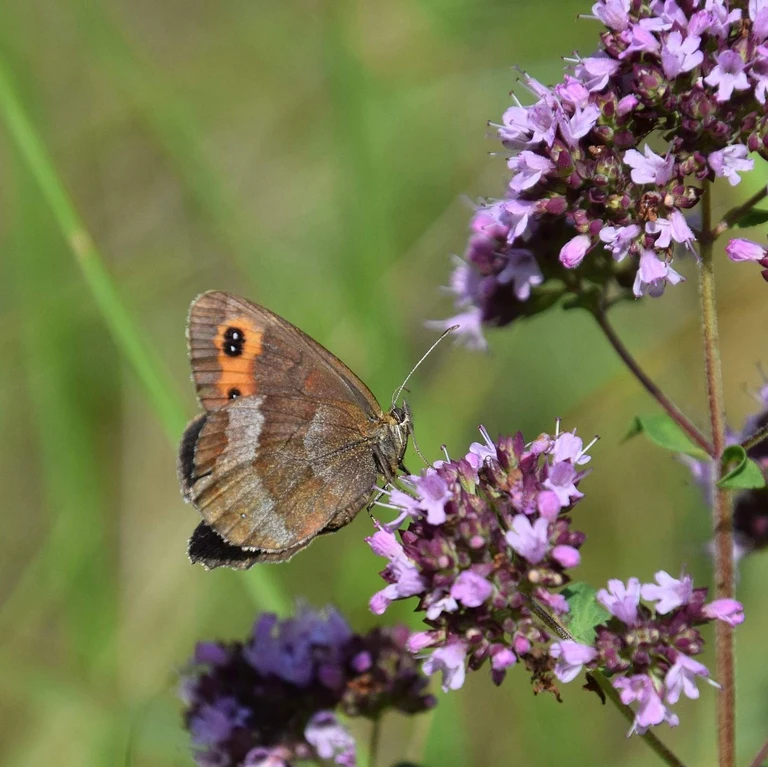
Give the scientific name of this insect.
Erebia aethiops
